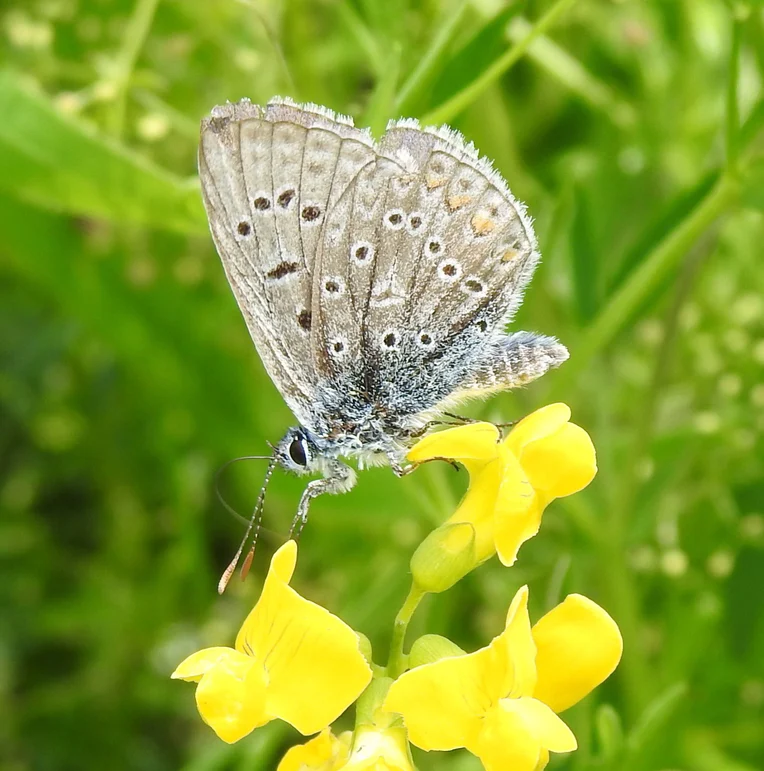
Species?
Polyommatus icarus
